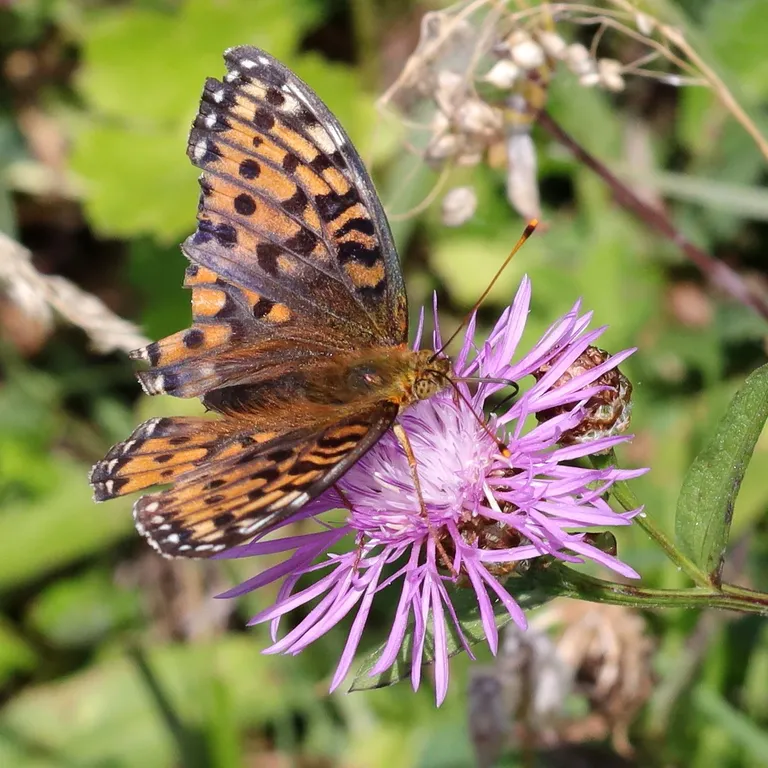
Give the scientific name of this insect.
Speyeria aglaja
